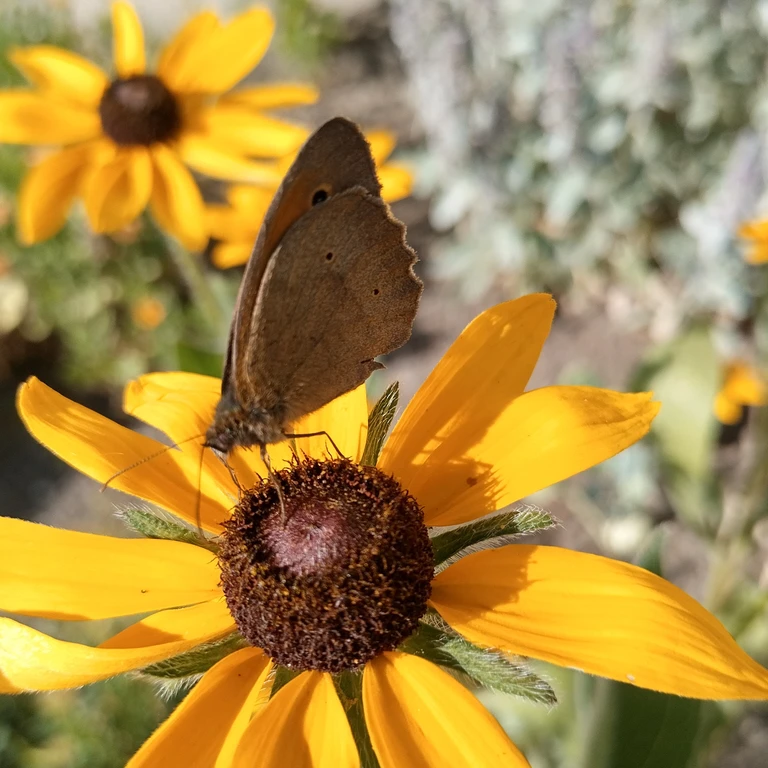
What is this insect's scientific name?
Maniola jurtina
